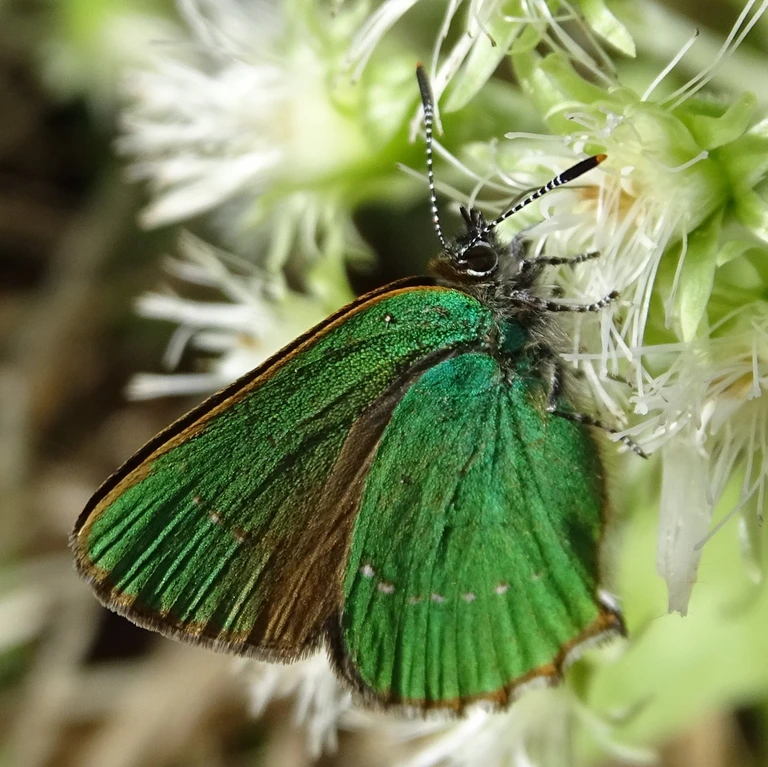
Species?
Callophrys rubi
